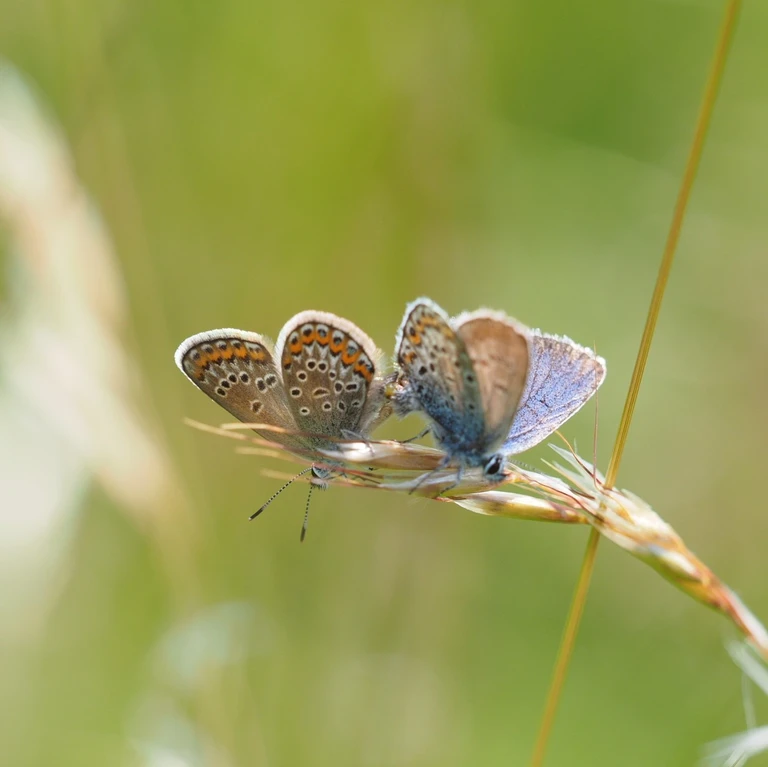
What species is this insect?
Plebejus argus
